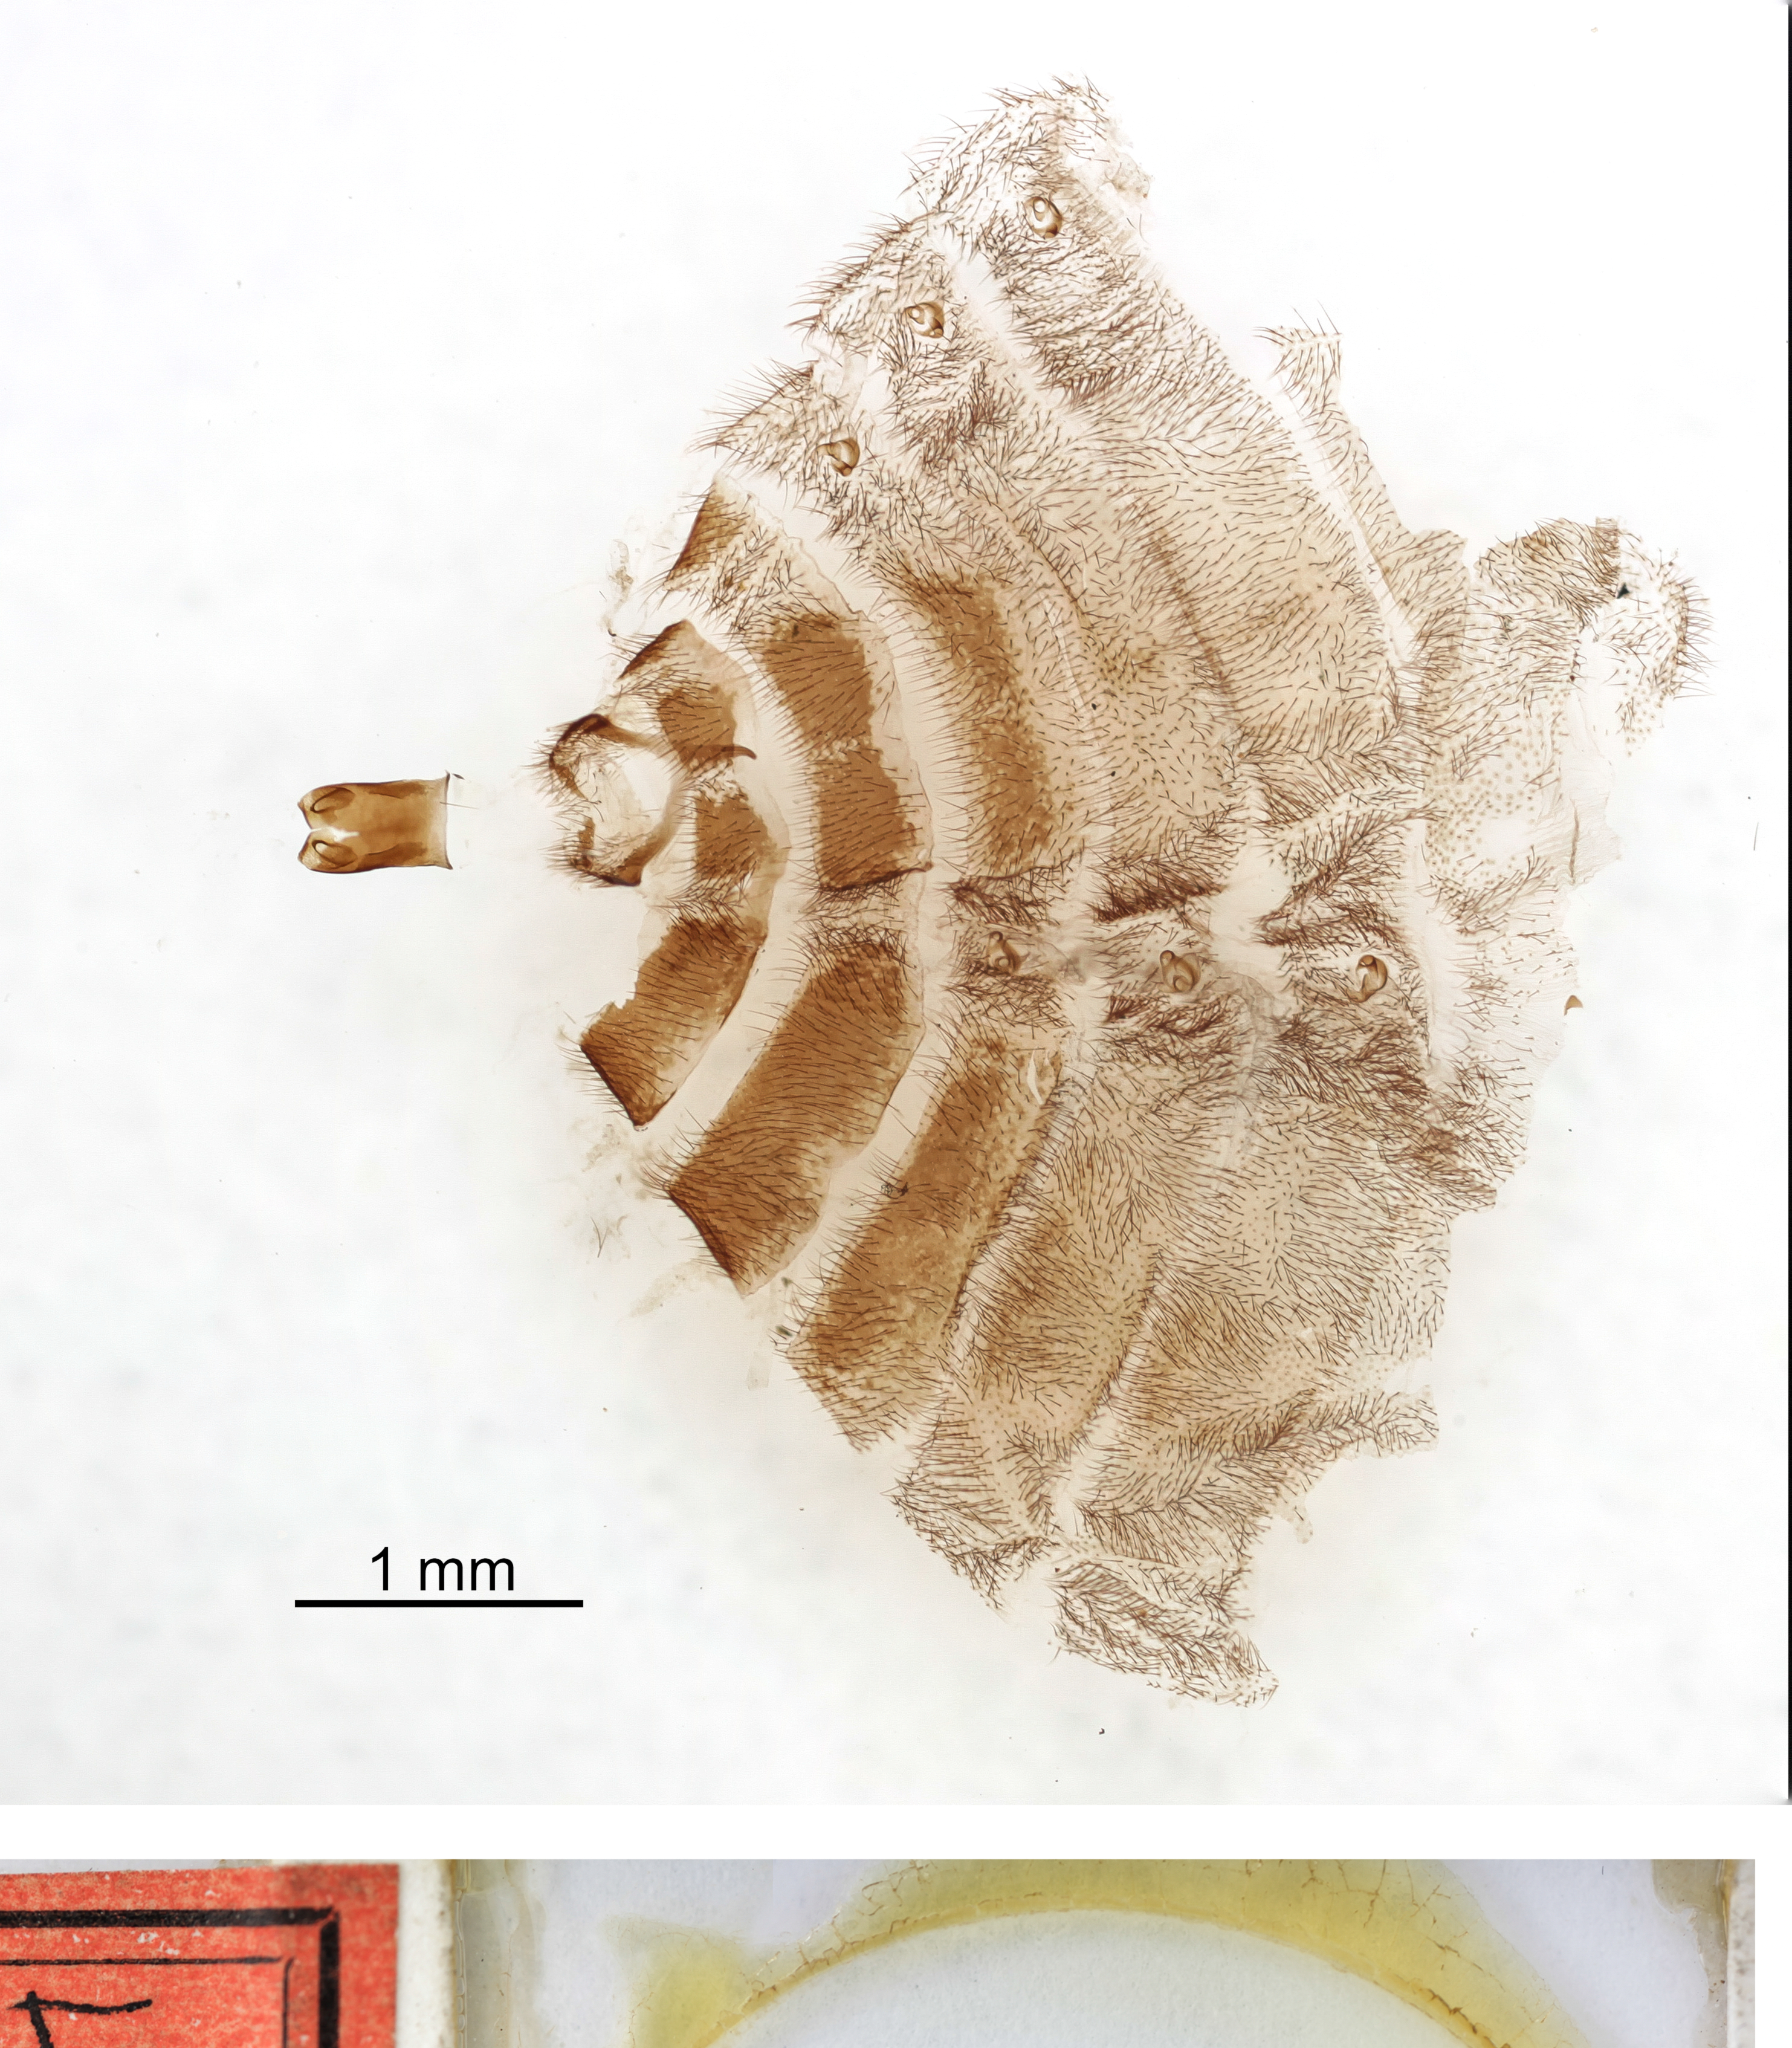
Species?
Ripidius muiri
